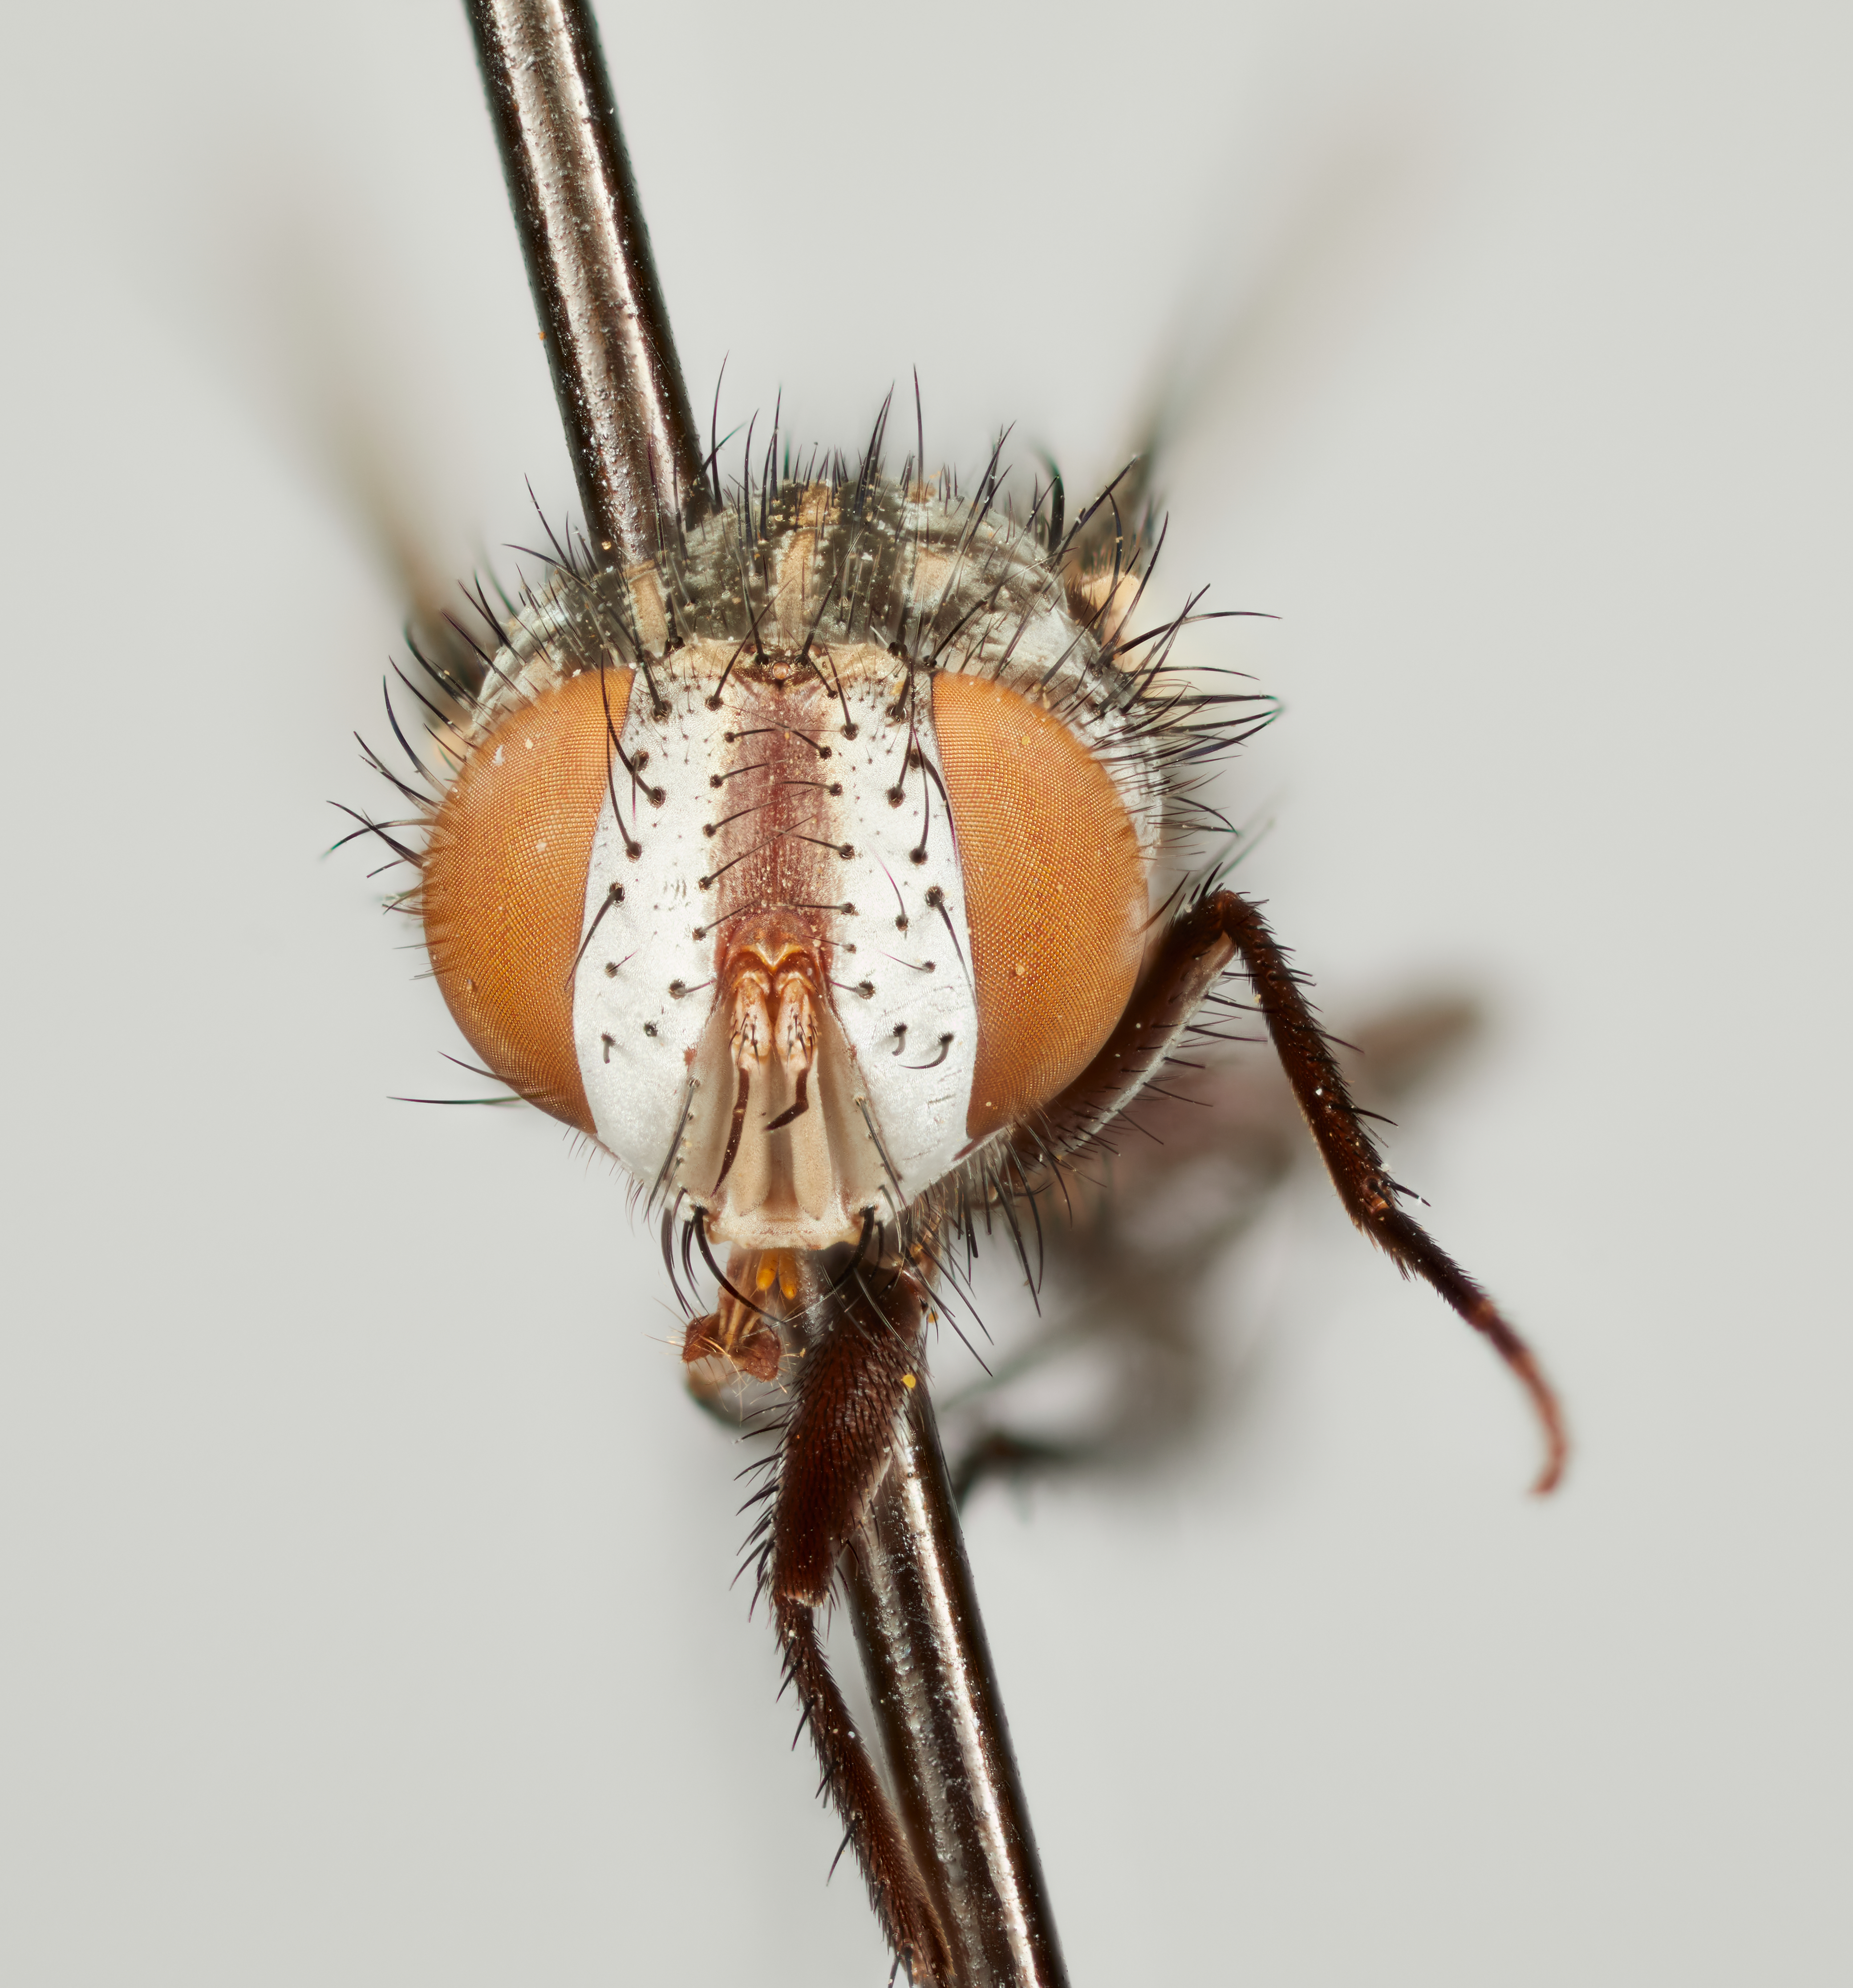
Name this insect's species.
Aravaipa atrophopoda
